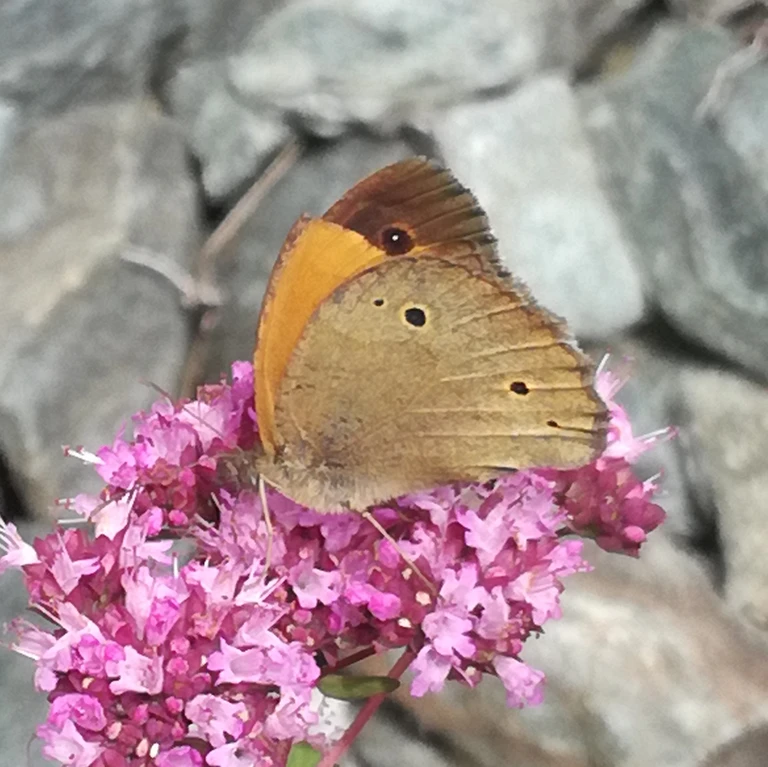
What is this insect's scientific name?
Maniola jurtina
